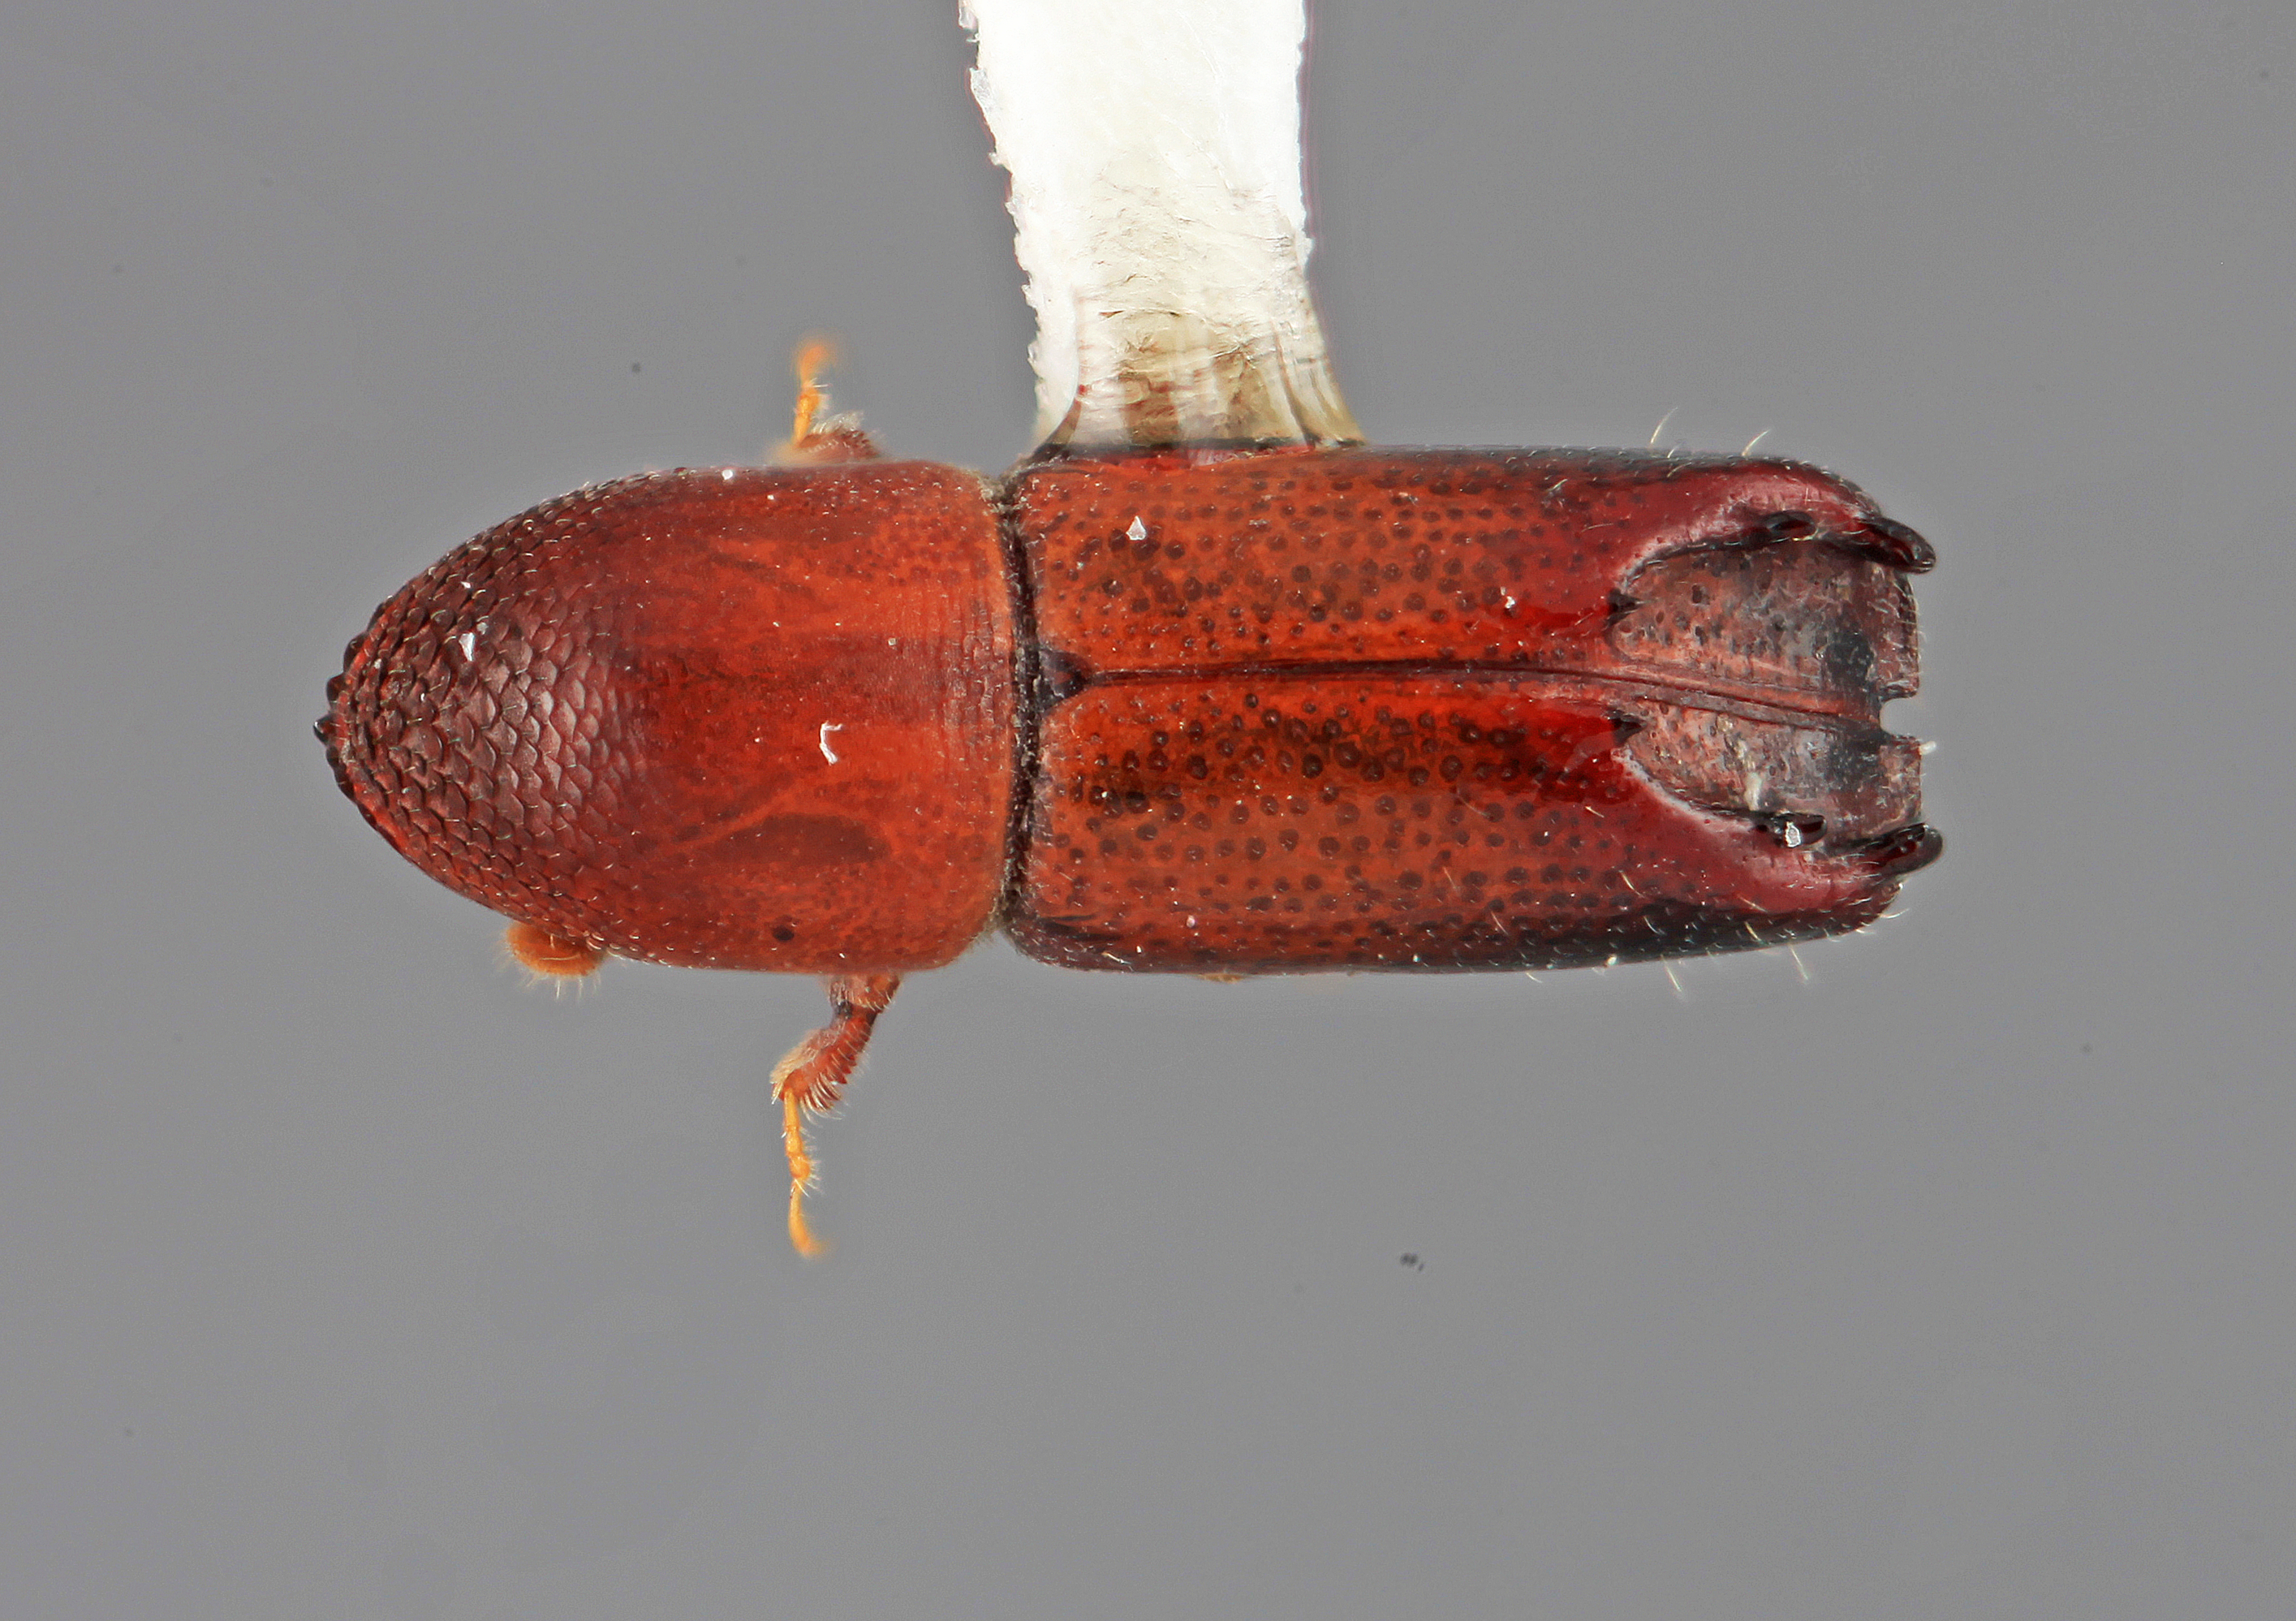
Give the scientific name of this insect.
Tricolus abacis
